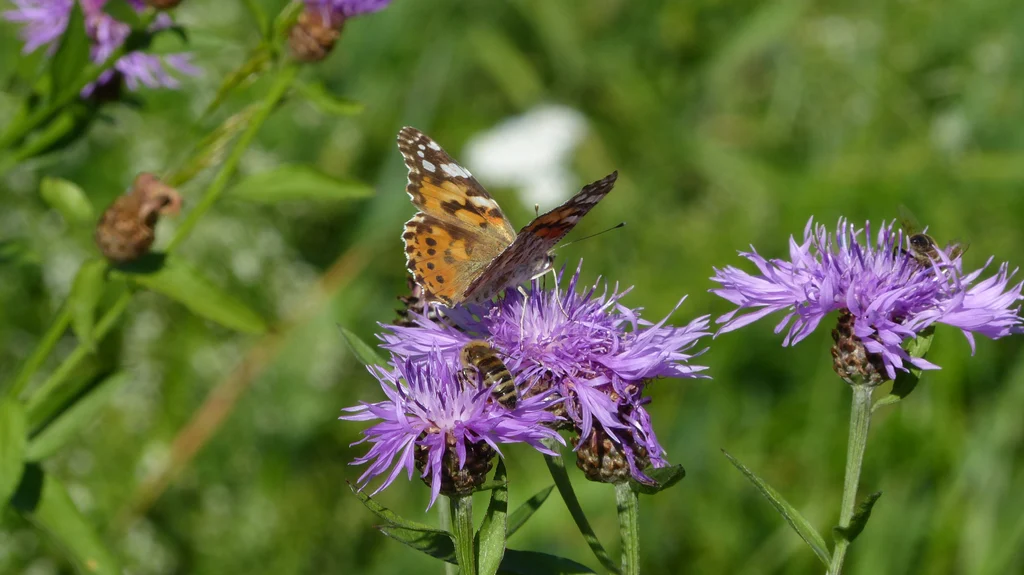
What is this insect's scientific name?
Vanessa cardui
